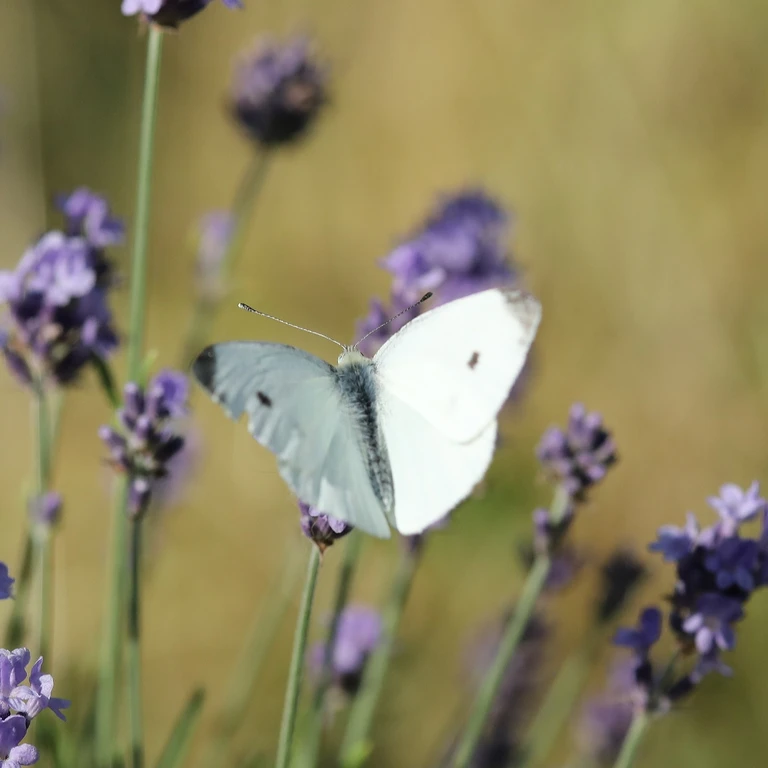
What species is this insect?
Pieris rapae
